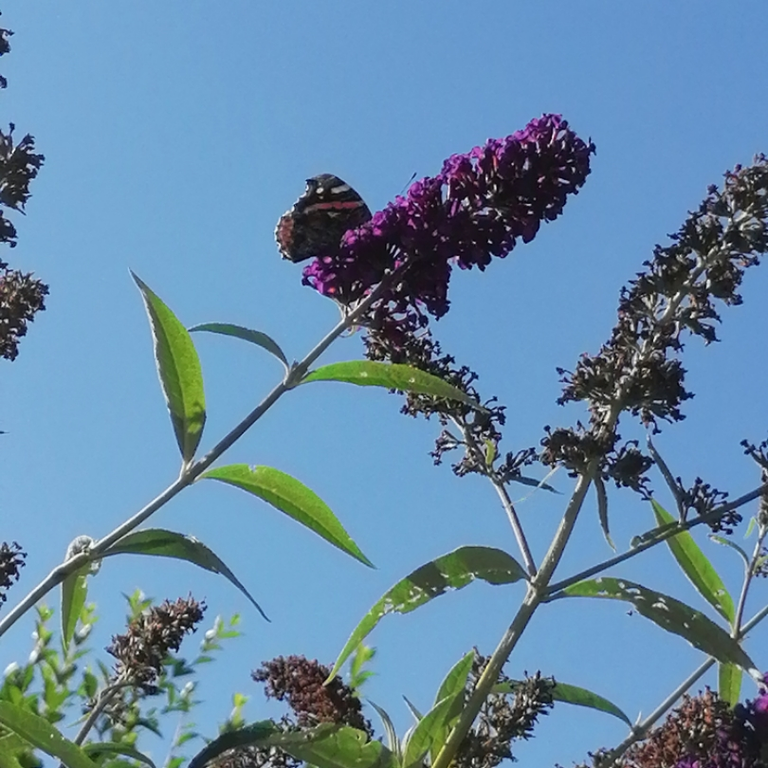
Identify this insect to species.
Vanessa atalanta
